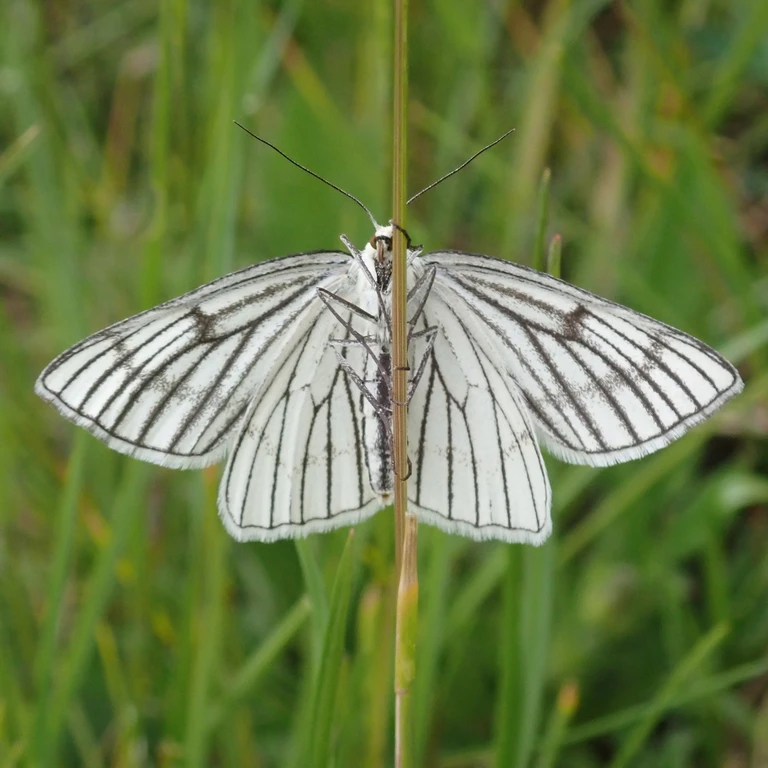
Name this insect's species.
Siona lineata
